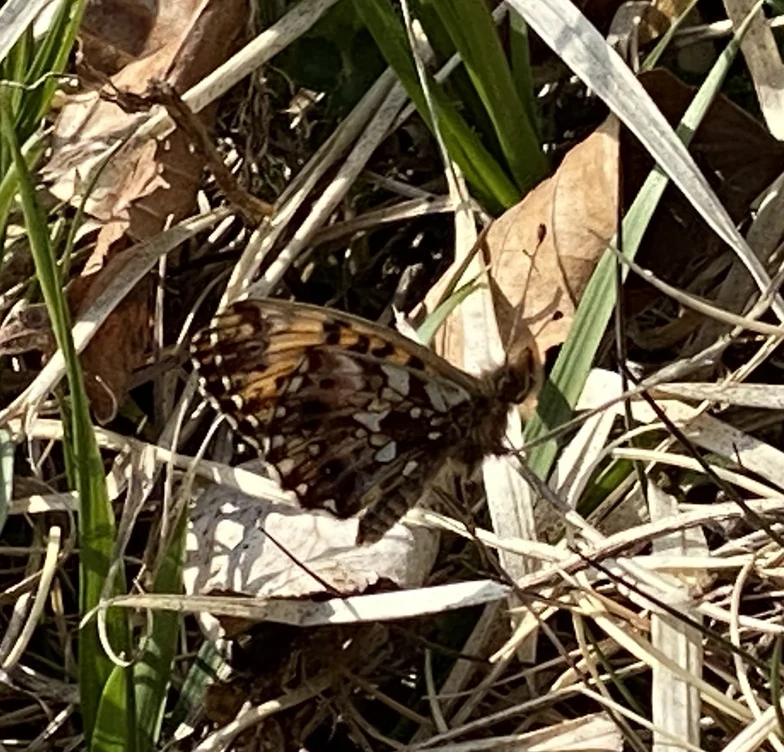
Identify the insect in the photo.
Boloria dia
